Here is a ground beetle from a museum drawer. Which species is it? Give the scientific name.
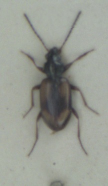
Bembidion femoratum
